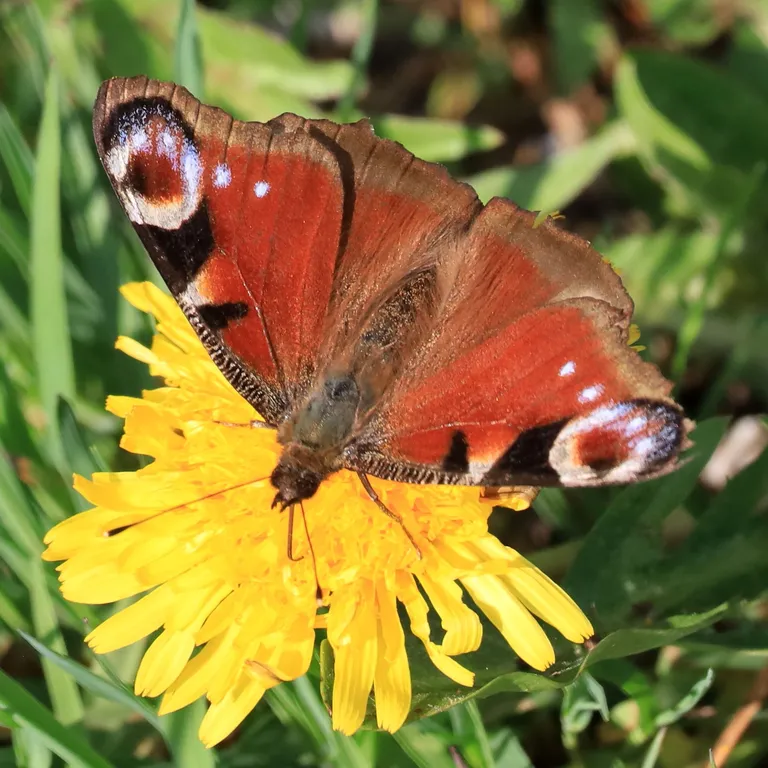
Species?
Aglais io
